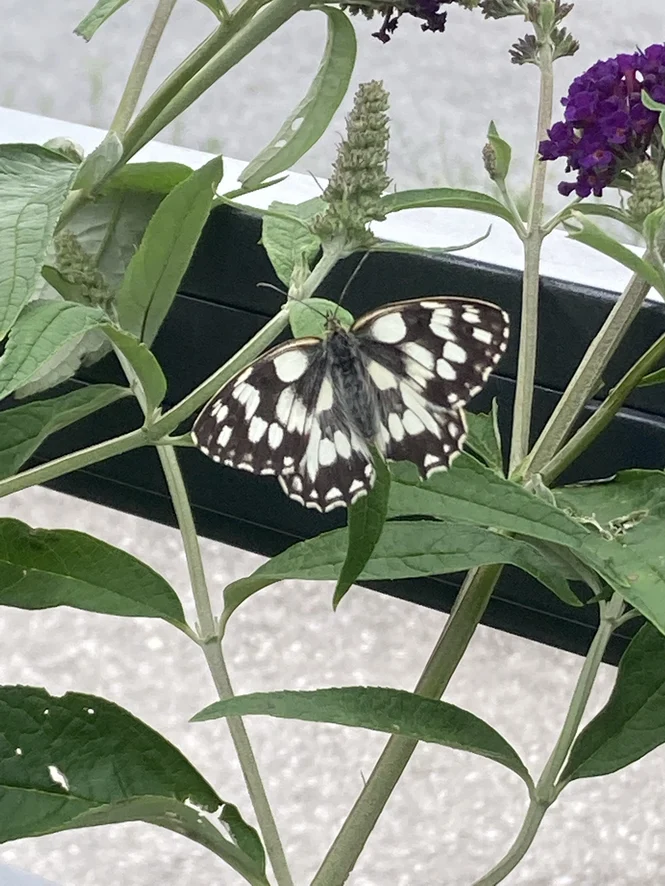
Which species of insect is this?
Melanargia galathea
